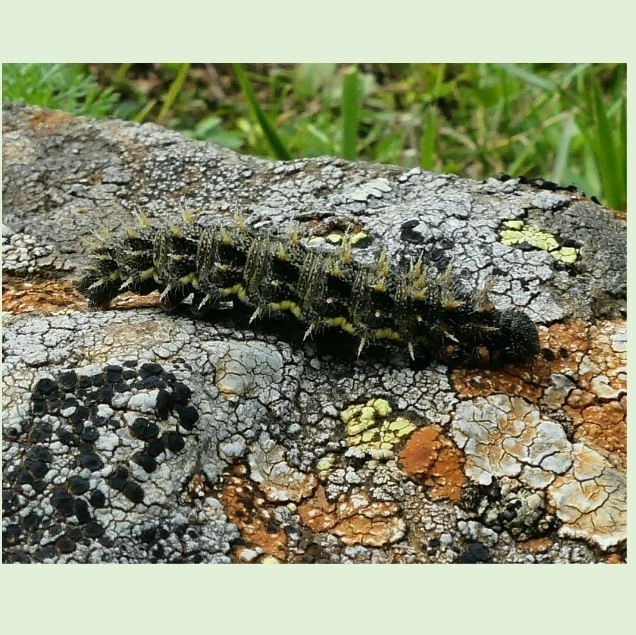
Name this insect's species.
Vanessa atalanta
